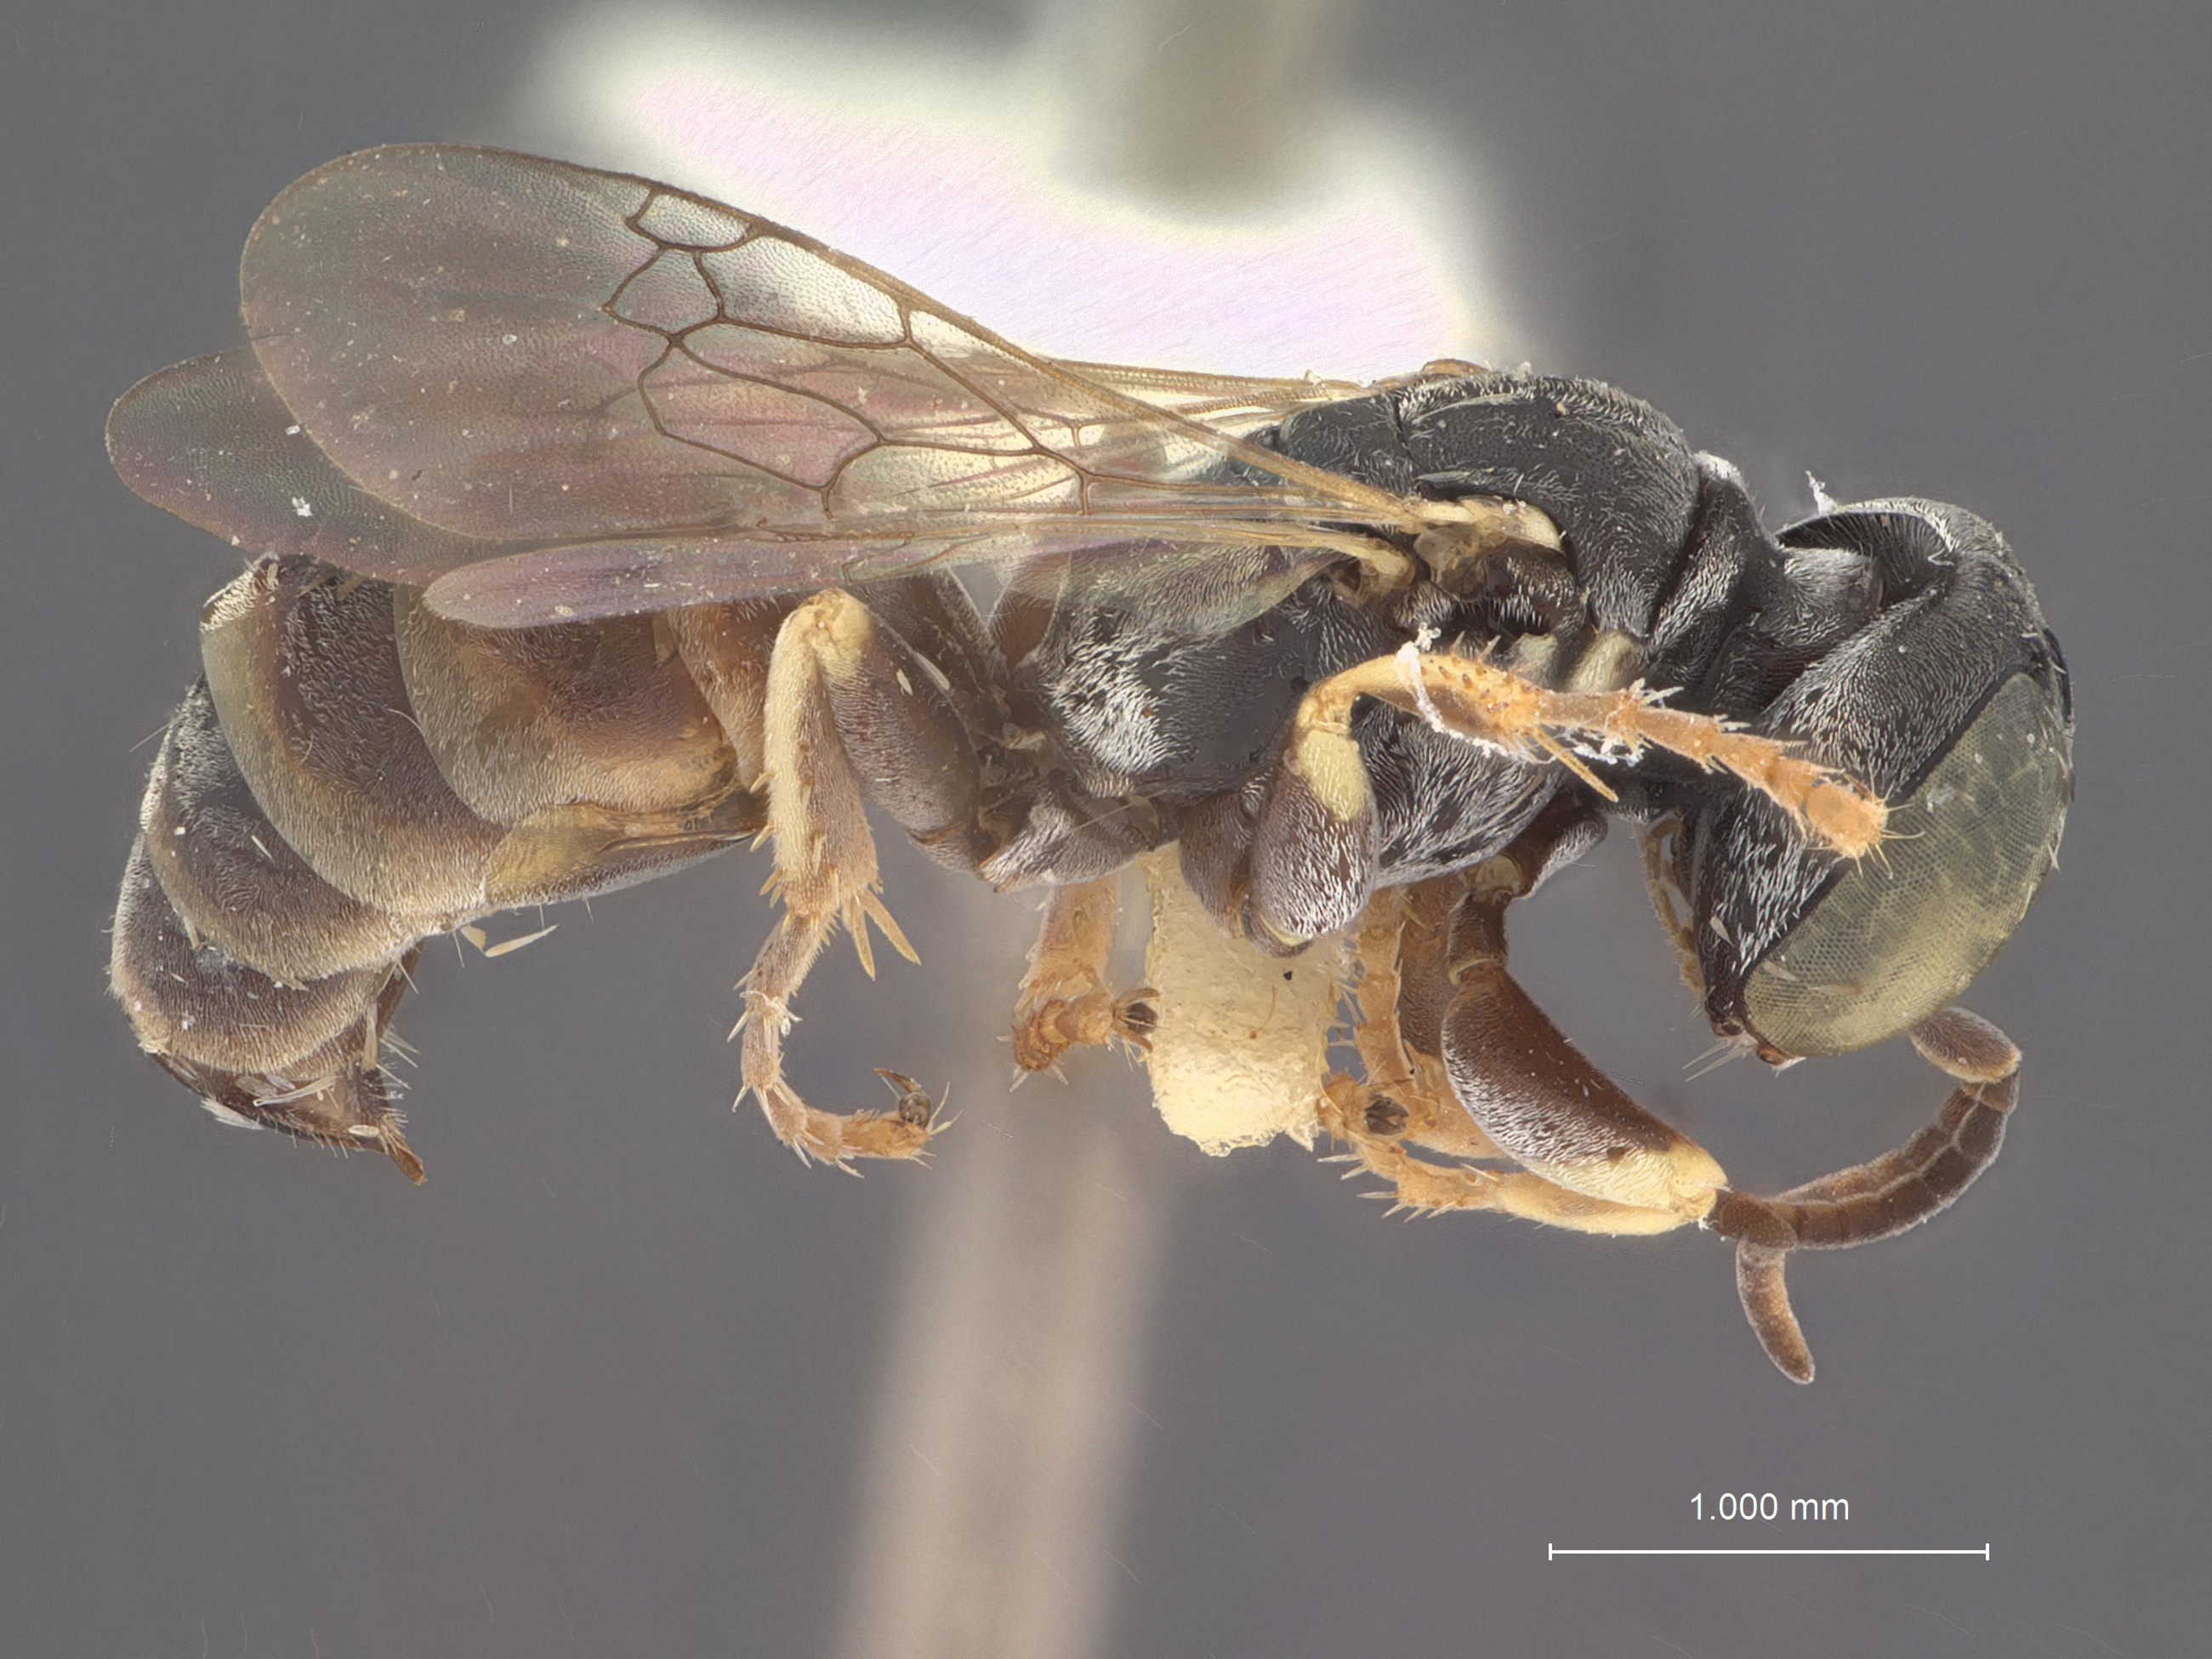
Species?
Gastrosericus vedda
